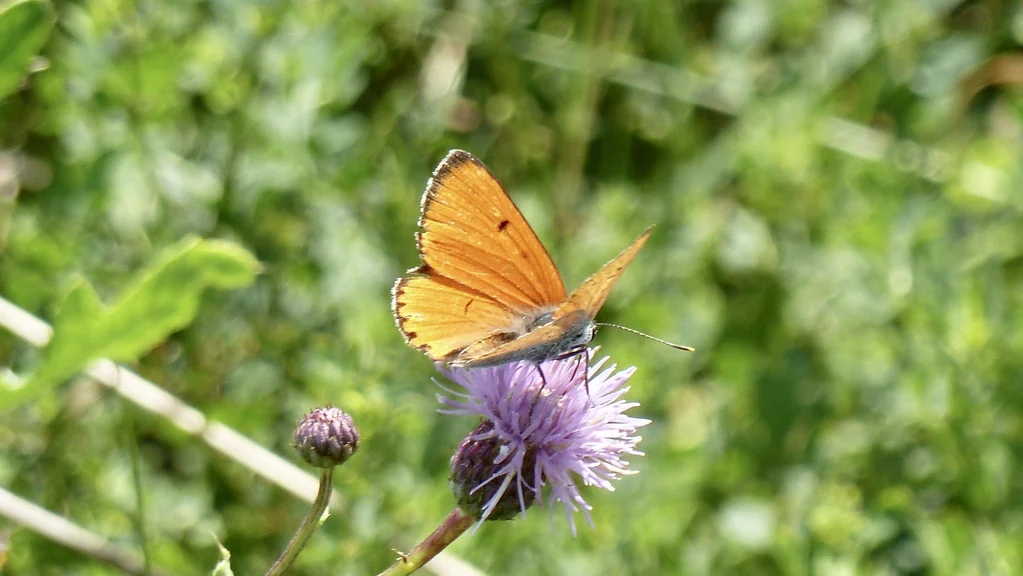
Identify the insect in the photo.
Lycaena dispar
